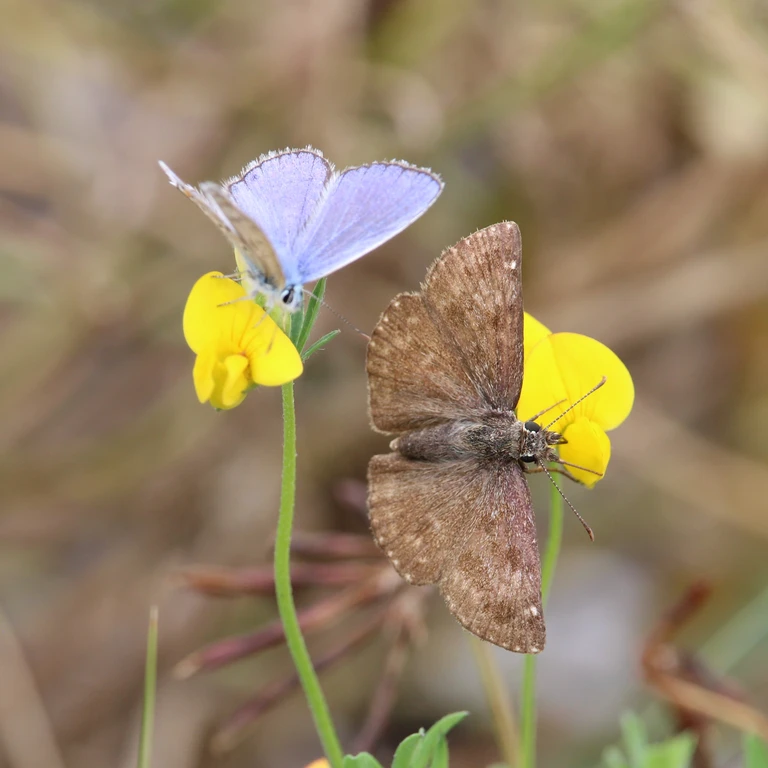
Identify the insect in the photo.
Erynnis tages
